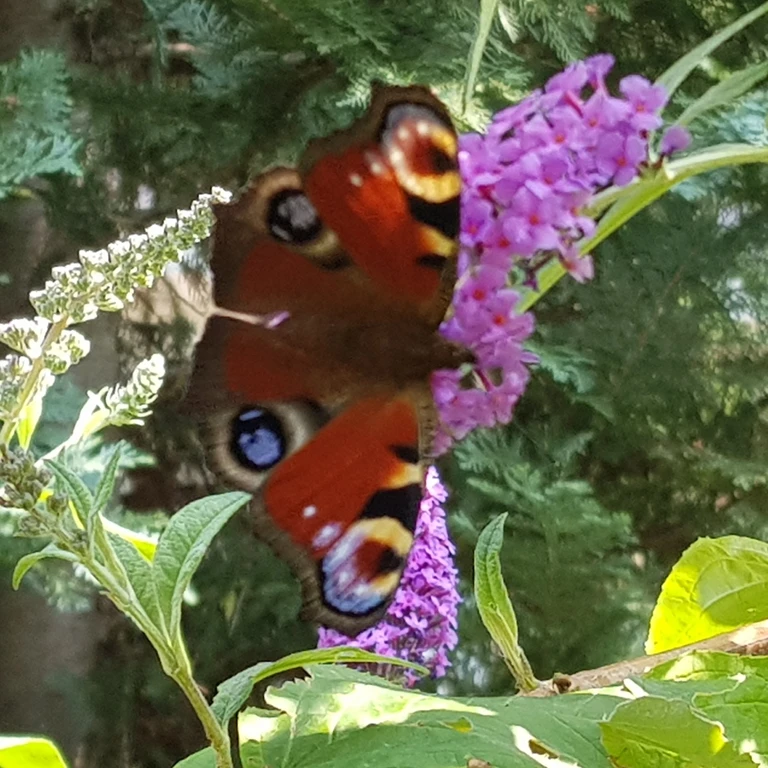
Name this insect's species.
Aglais io
